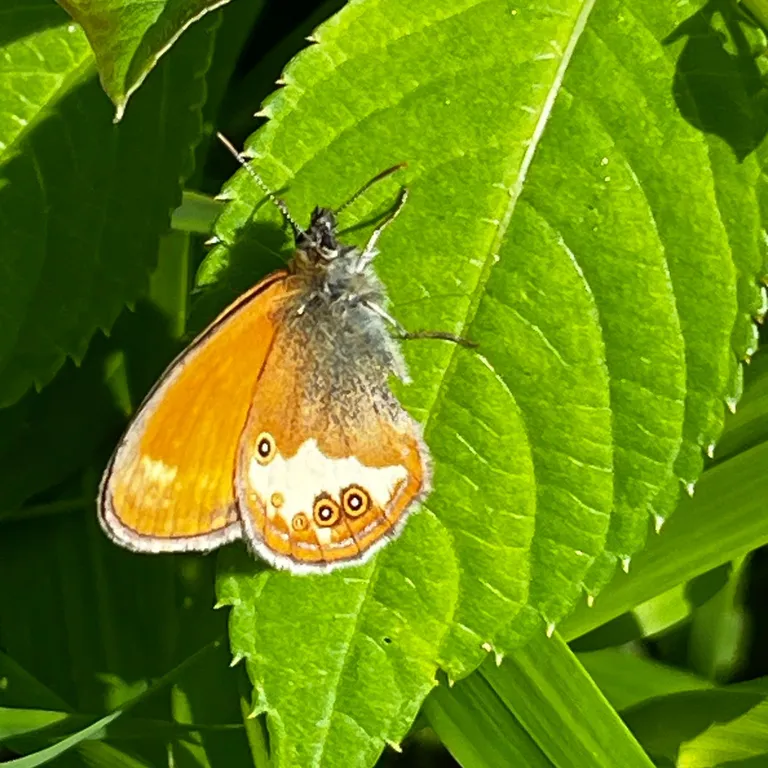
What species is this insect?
Coenonympha arcania
